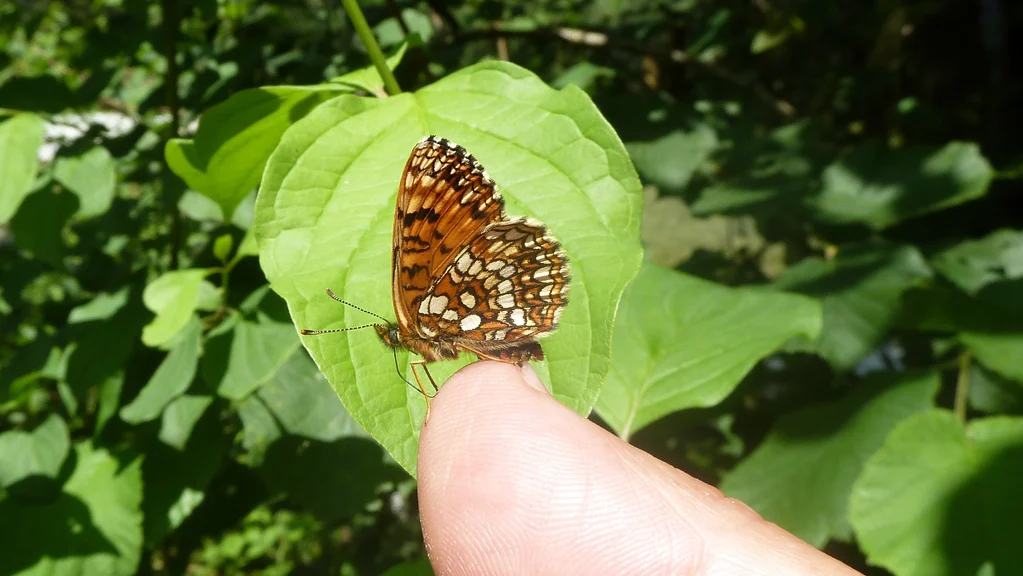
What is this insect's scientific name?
Melitaea diamina
